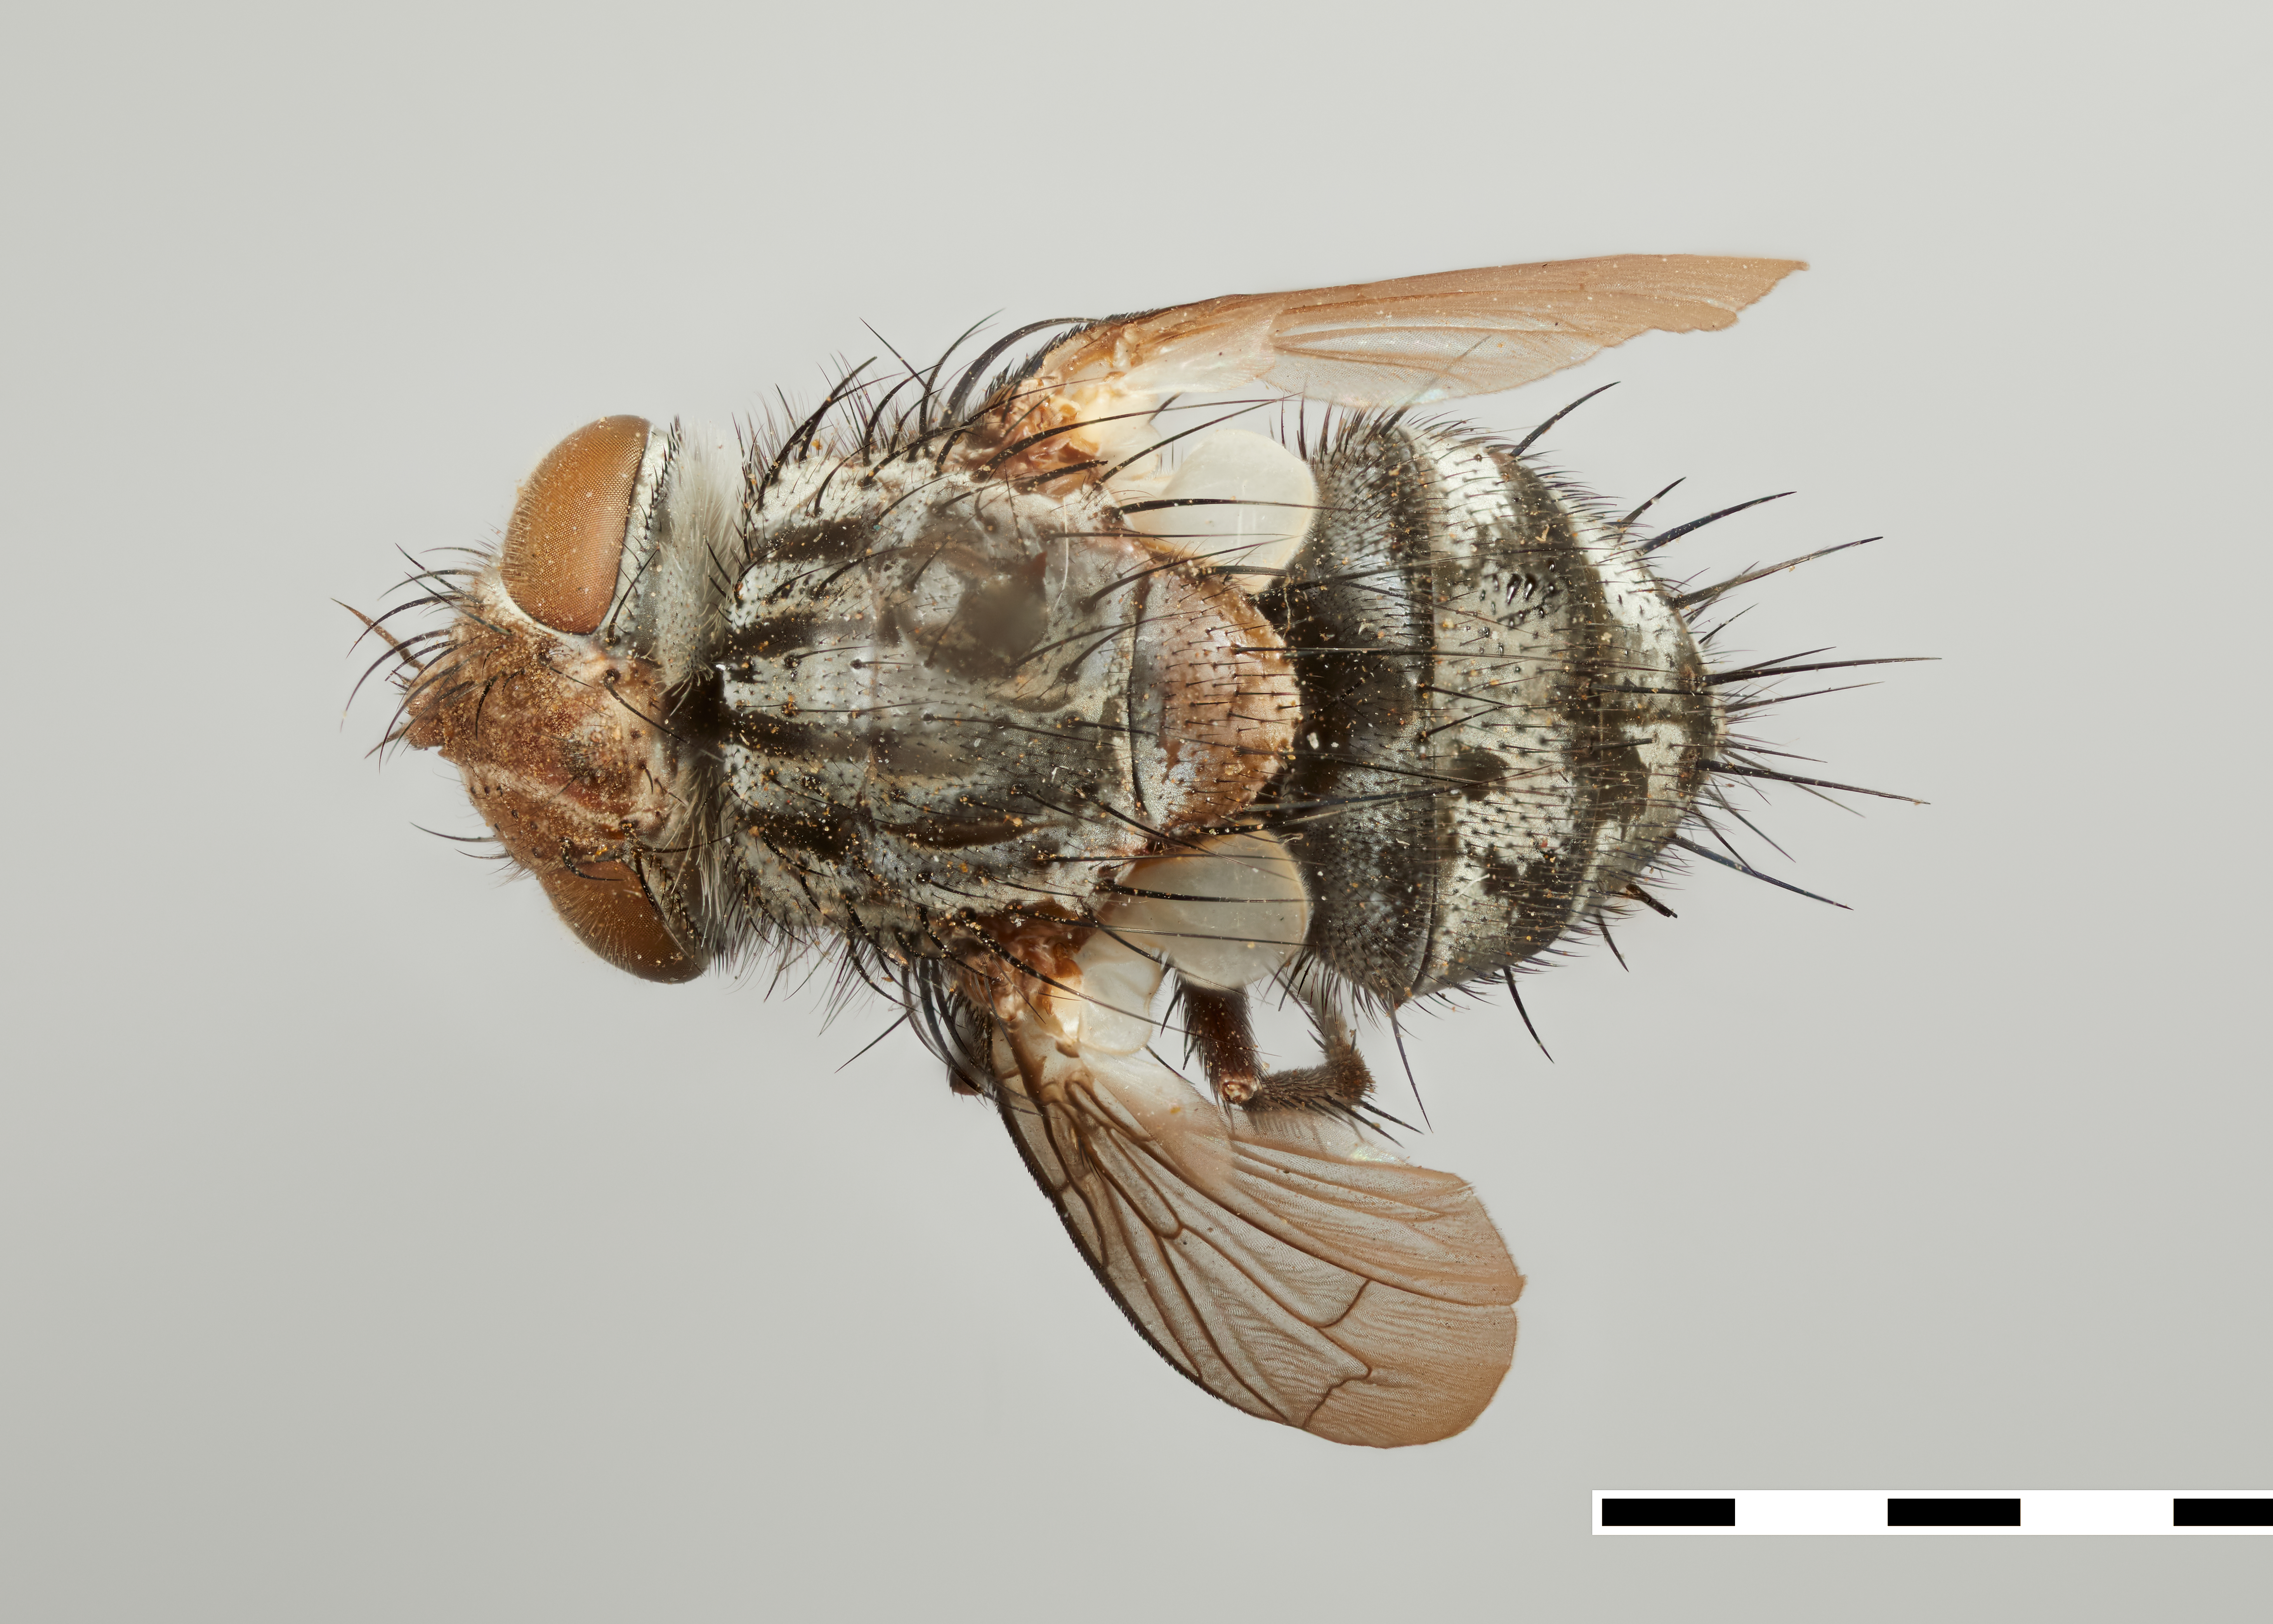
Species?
Protogoniopsis arida
